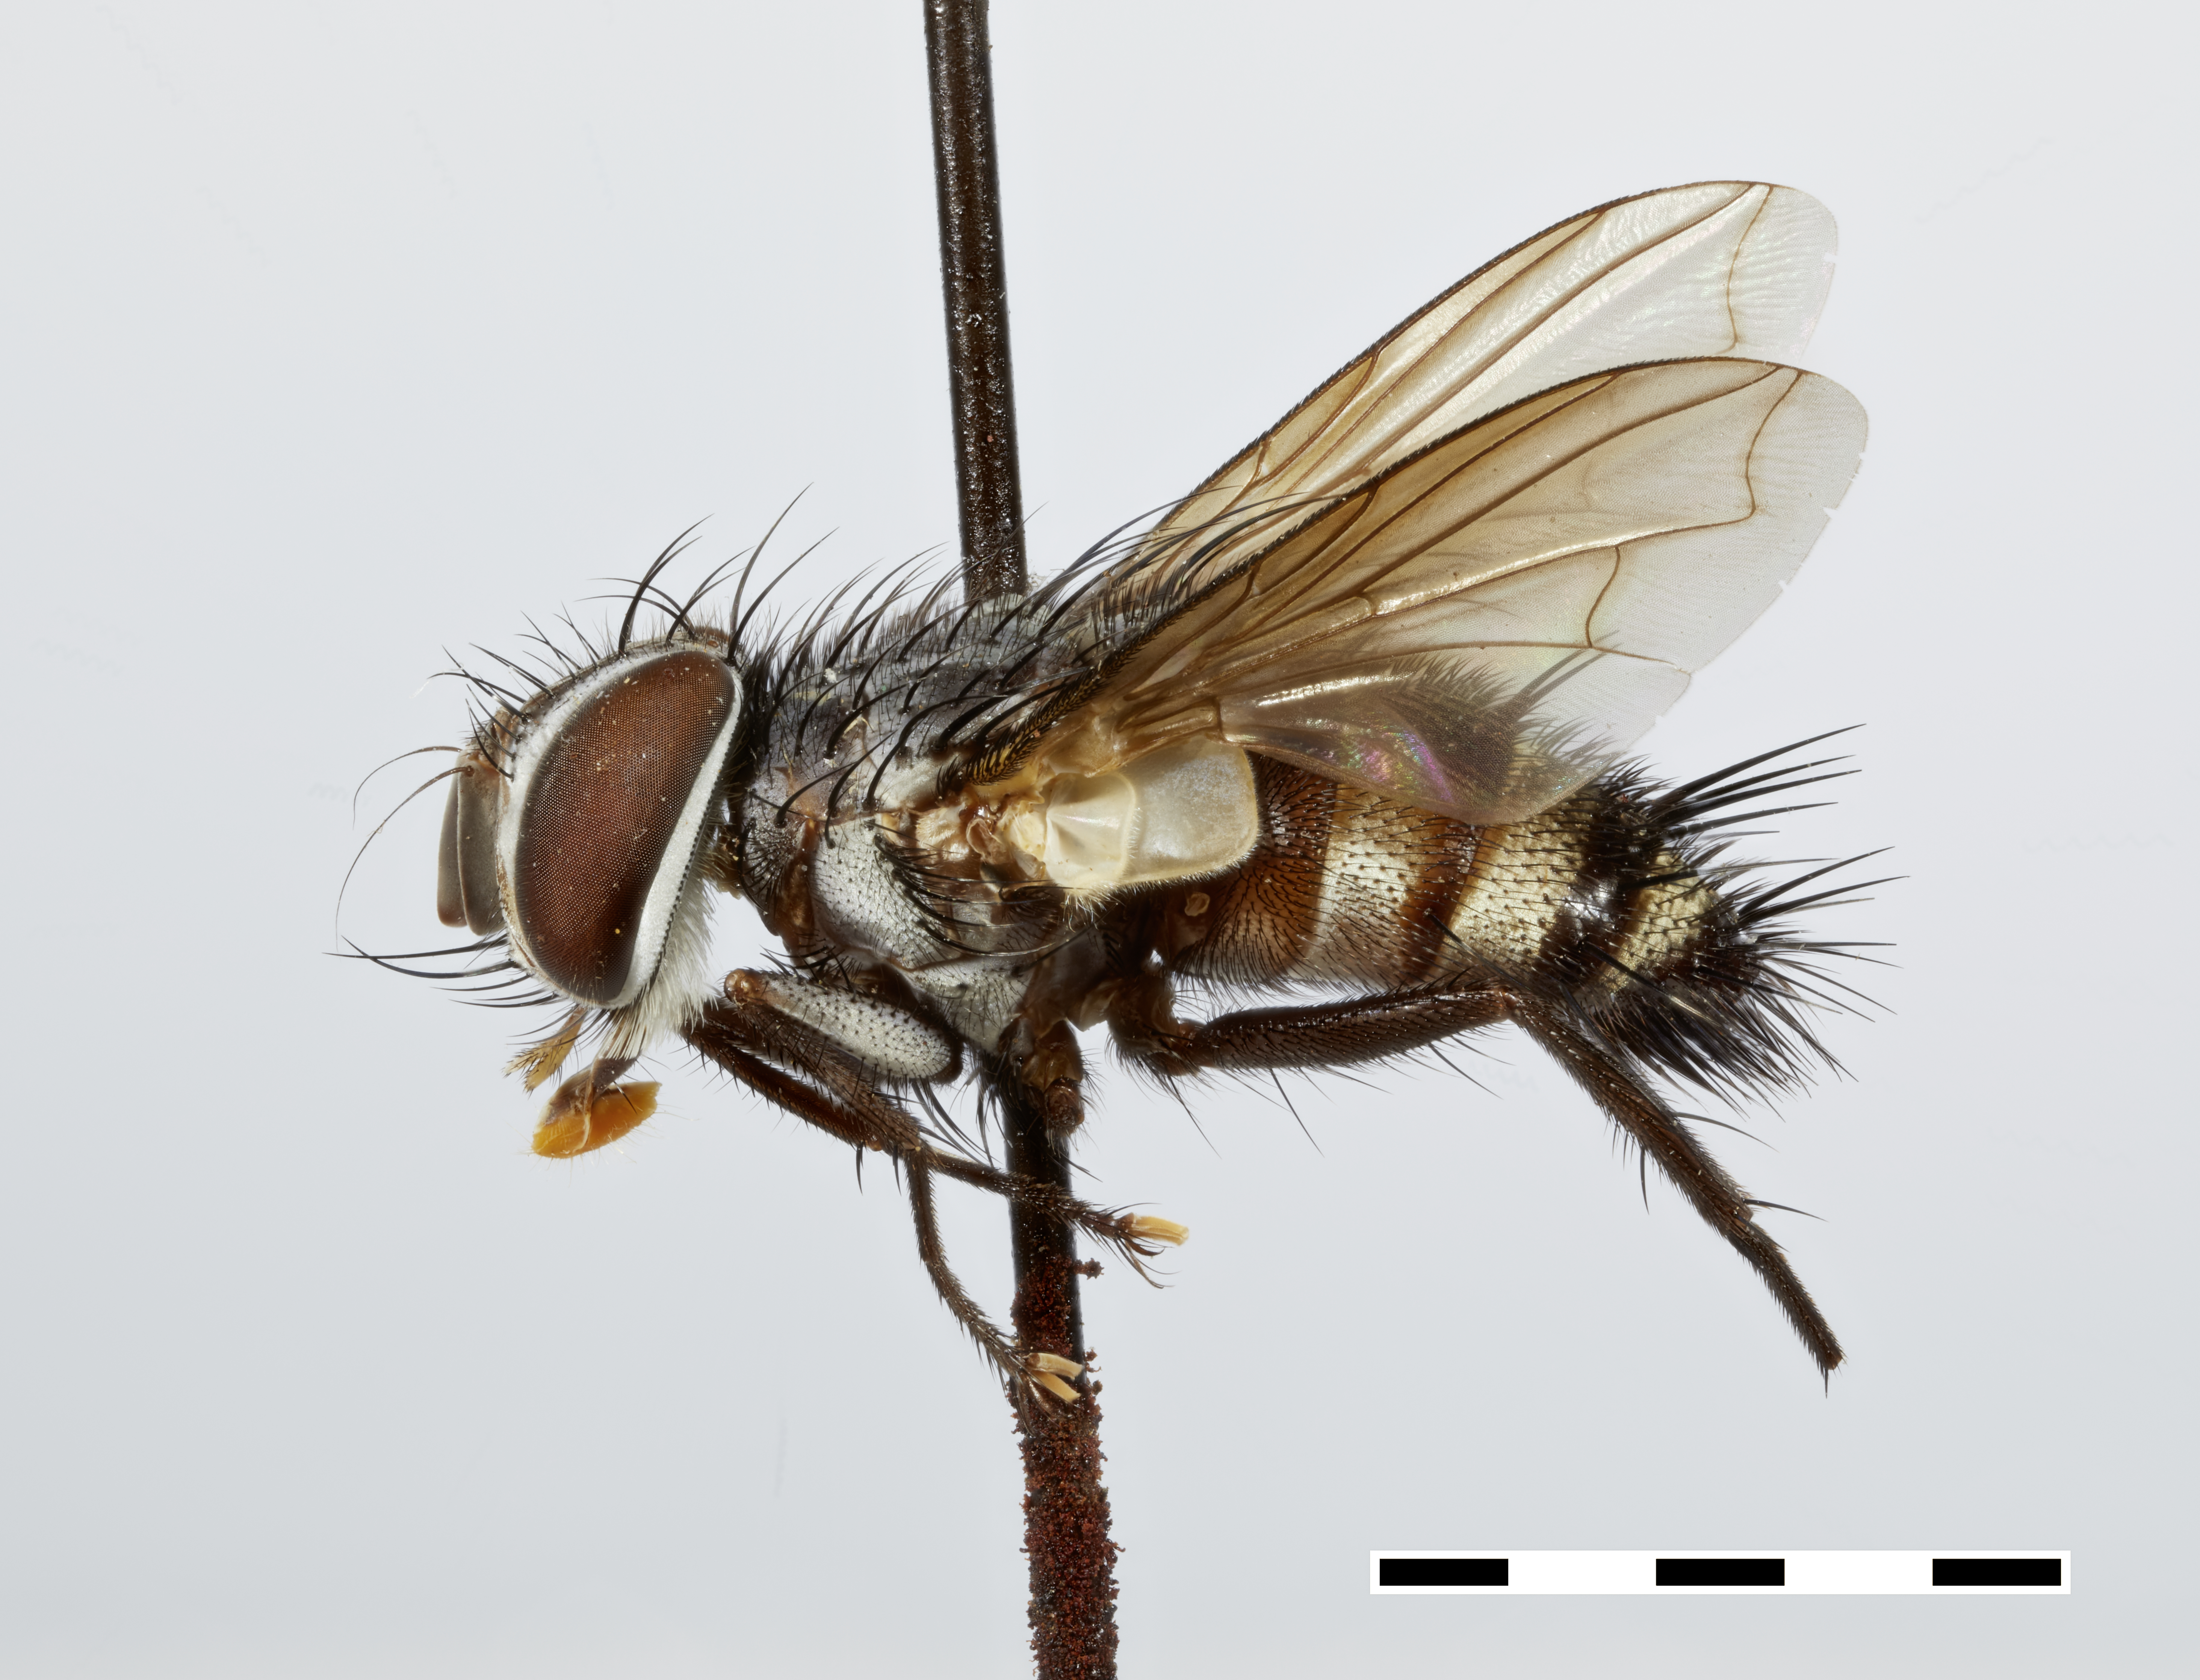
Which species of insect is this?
Calocarcelia orellana
